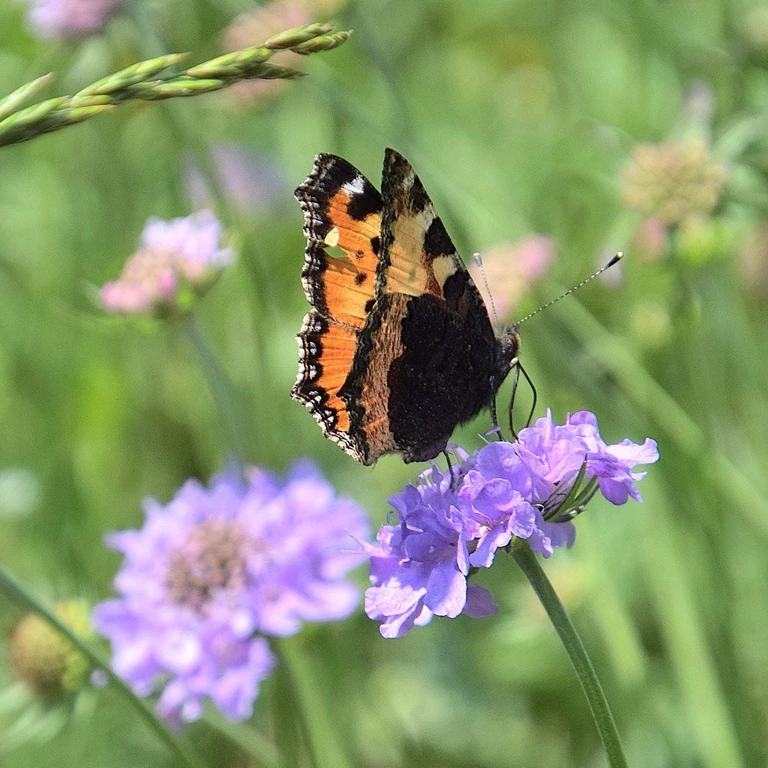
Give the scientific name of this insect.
Aglais urticae
